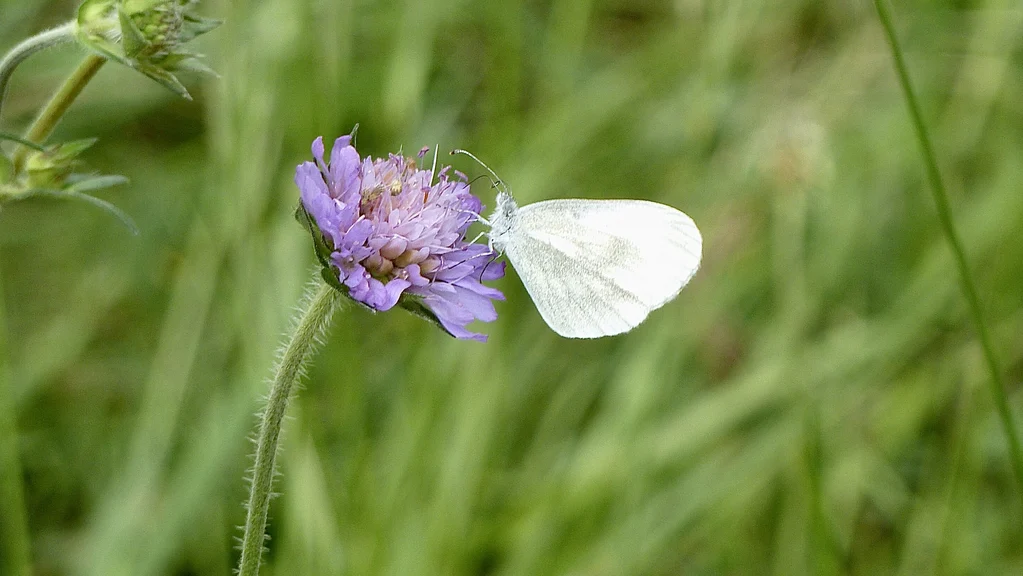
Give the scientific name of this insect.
Leptidea sinapis/juvernica
